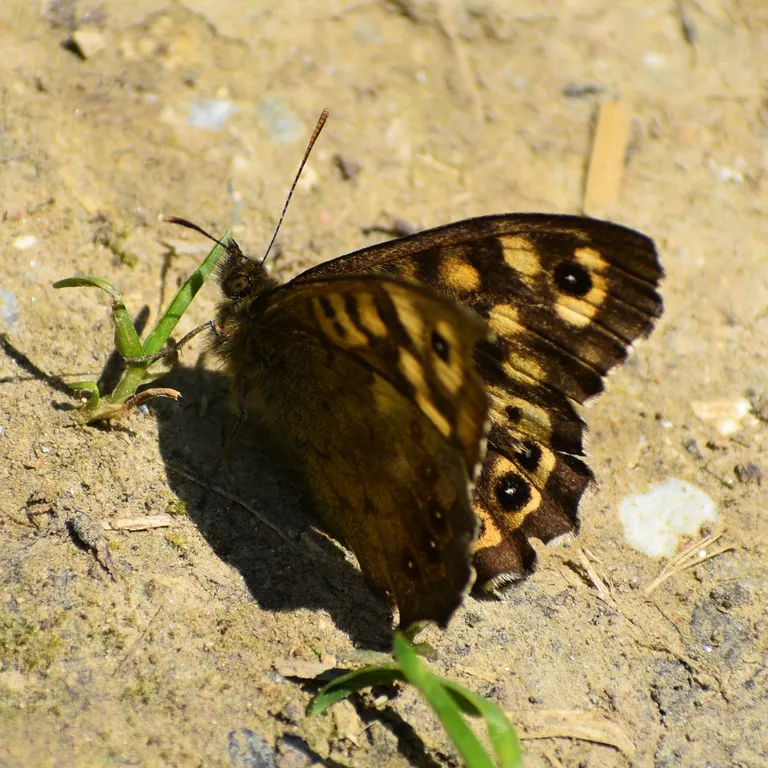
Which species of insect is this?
Pararge aegeria
